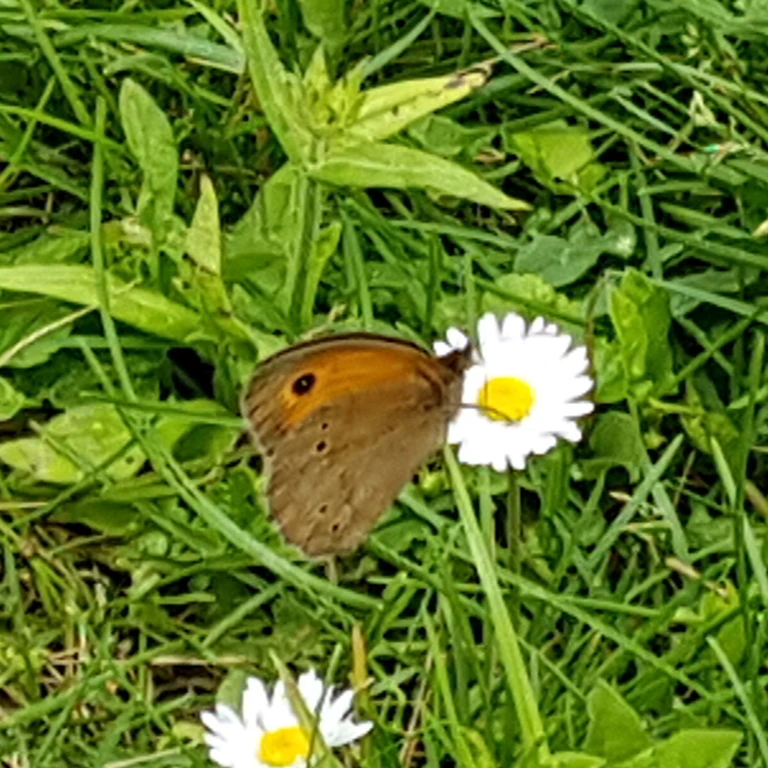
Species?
Maniola jurtina
